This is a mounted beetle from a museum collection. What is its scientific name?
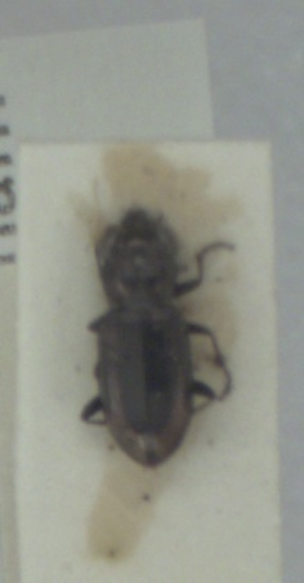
Notiophilus biguttatus
